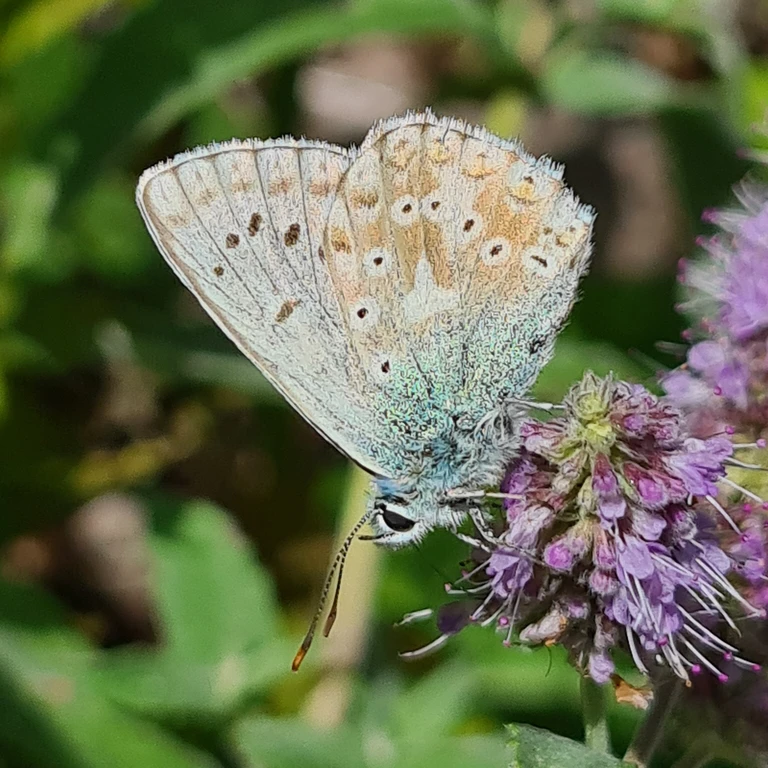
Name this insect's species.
Lysandra coridon
